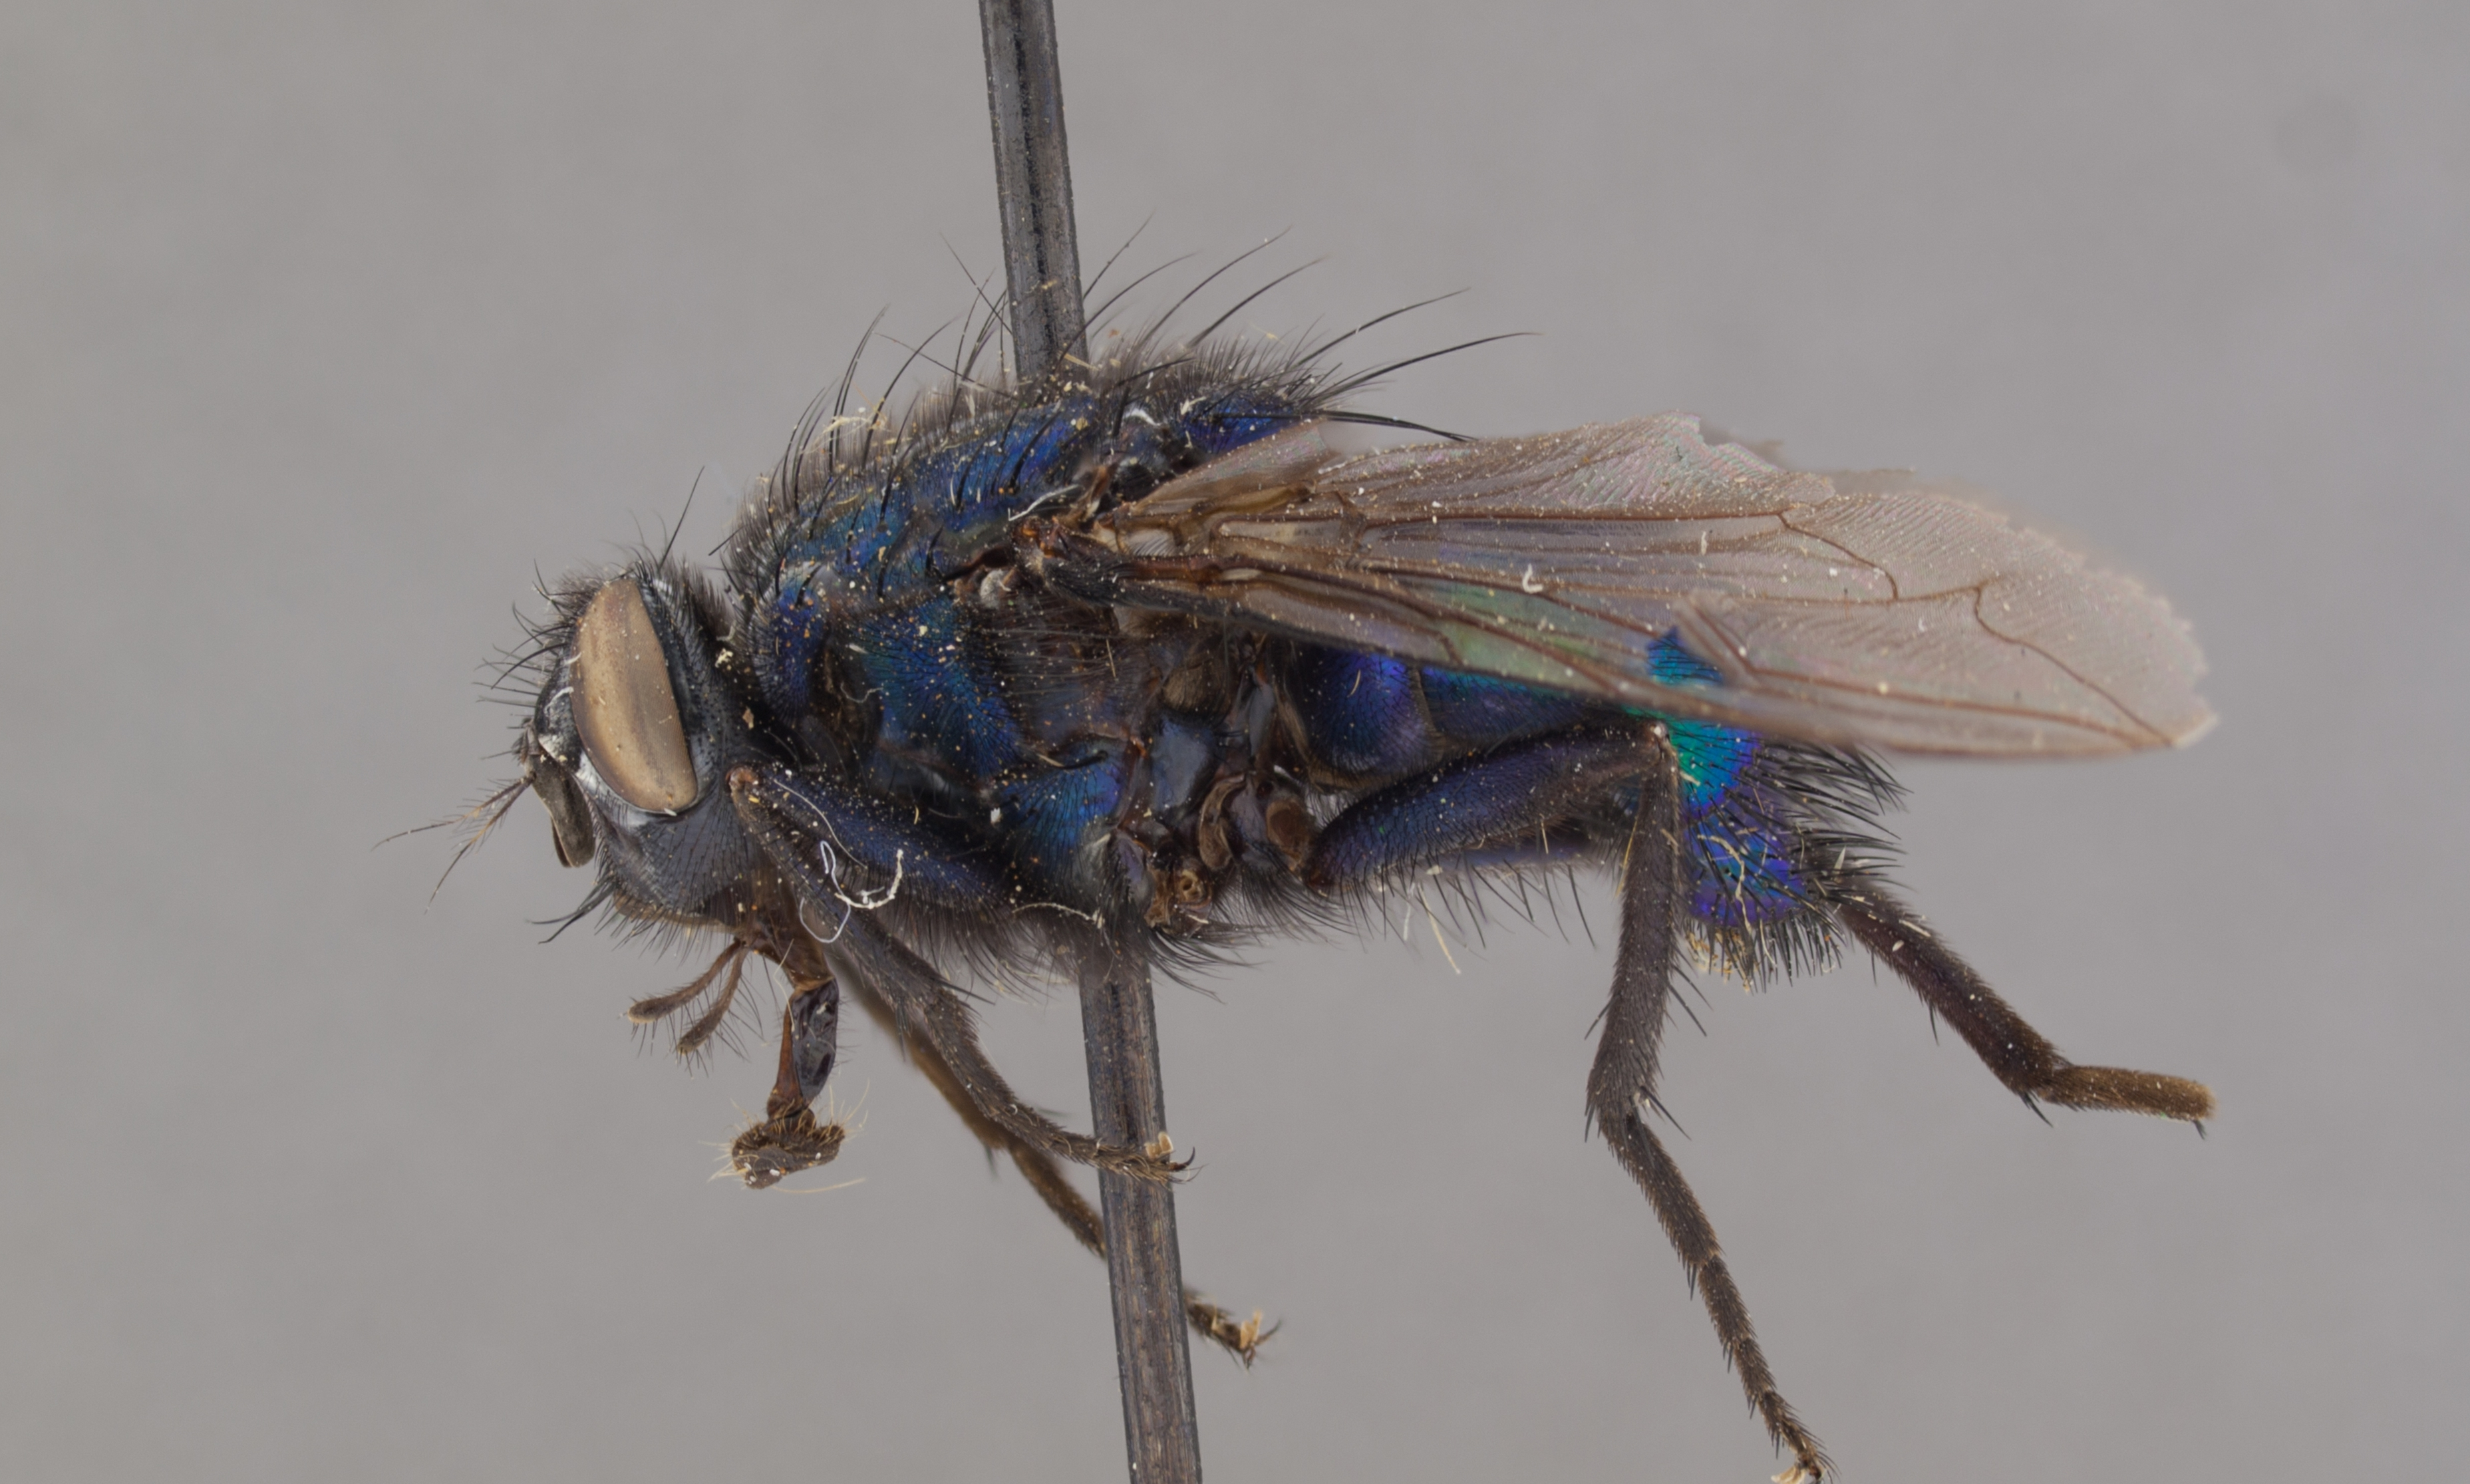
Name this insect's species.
Neta chilensis
